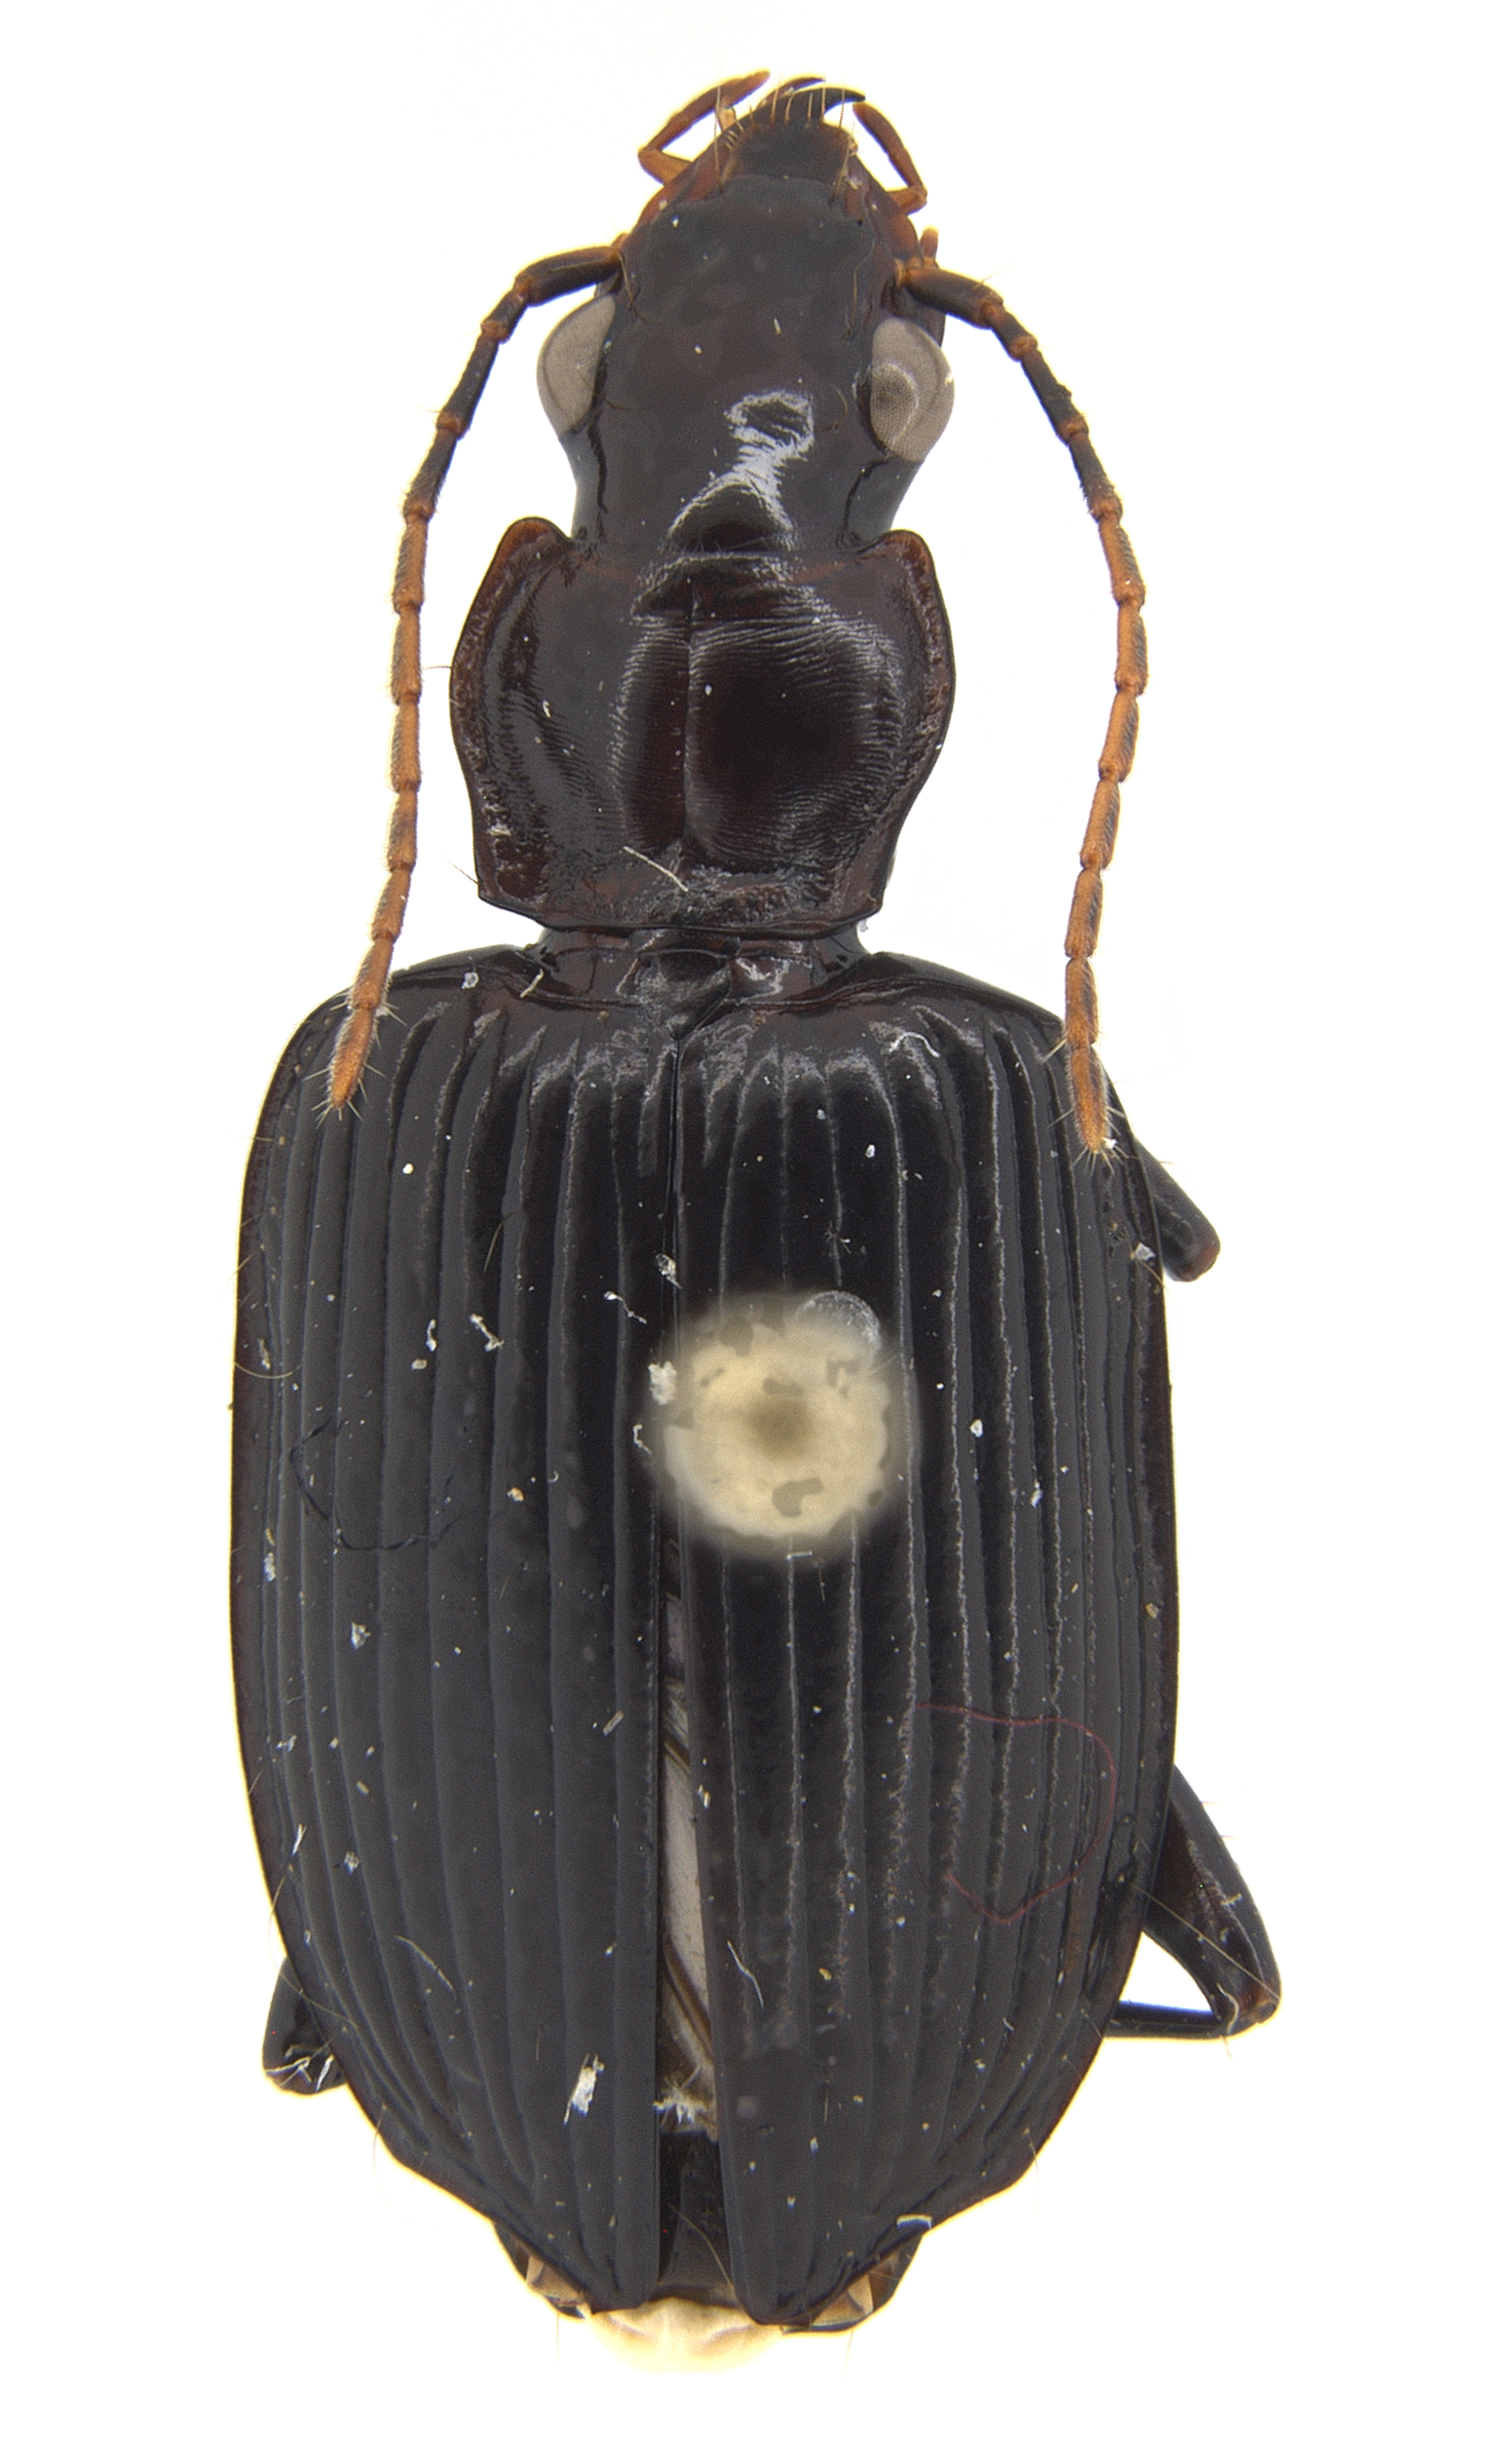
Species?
Stenognathus quadricollis
